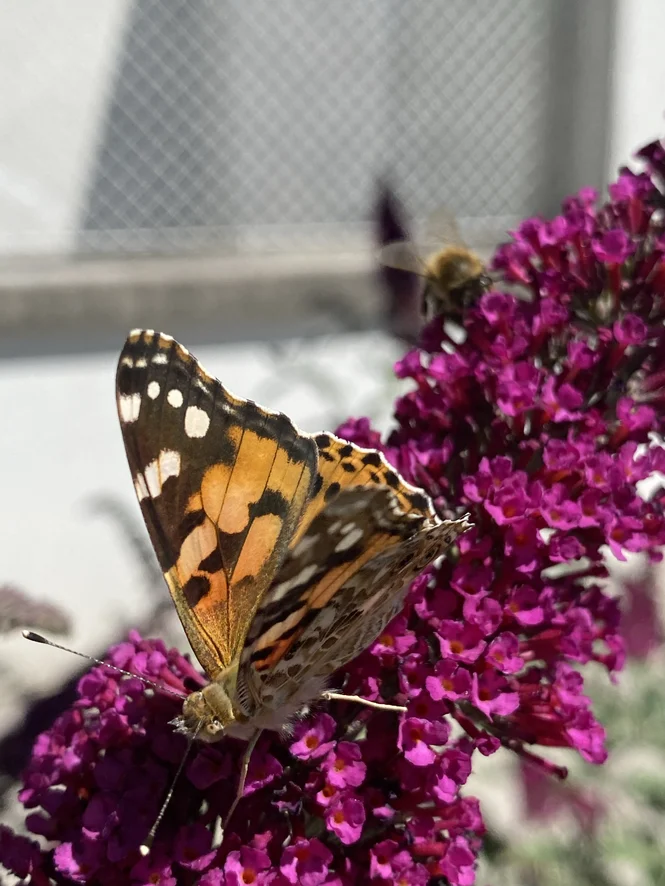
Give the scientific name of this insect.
Vanessa cardui
